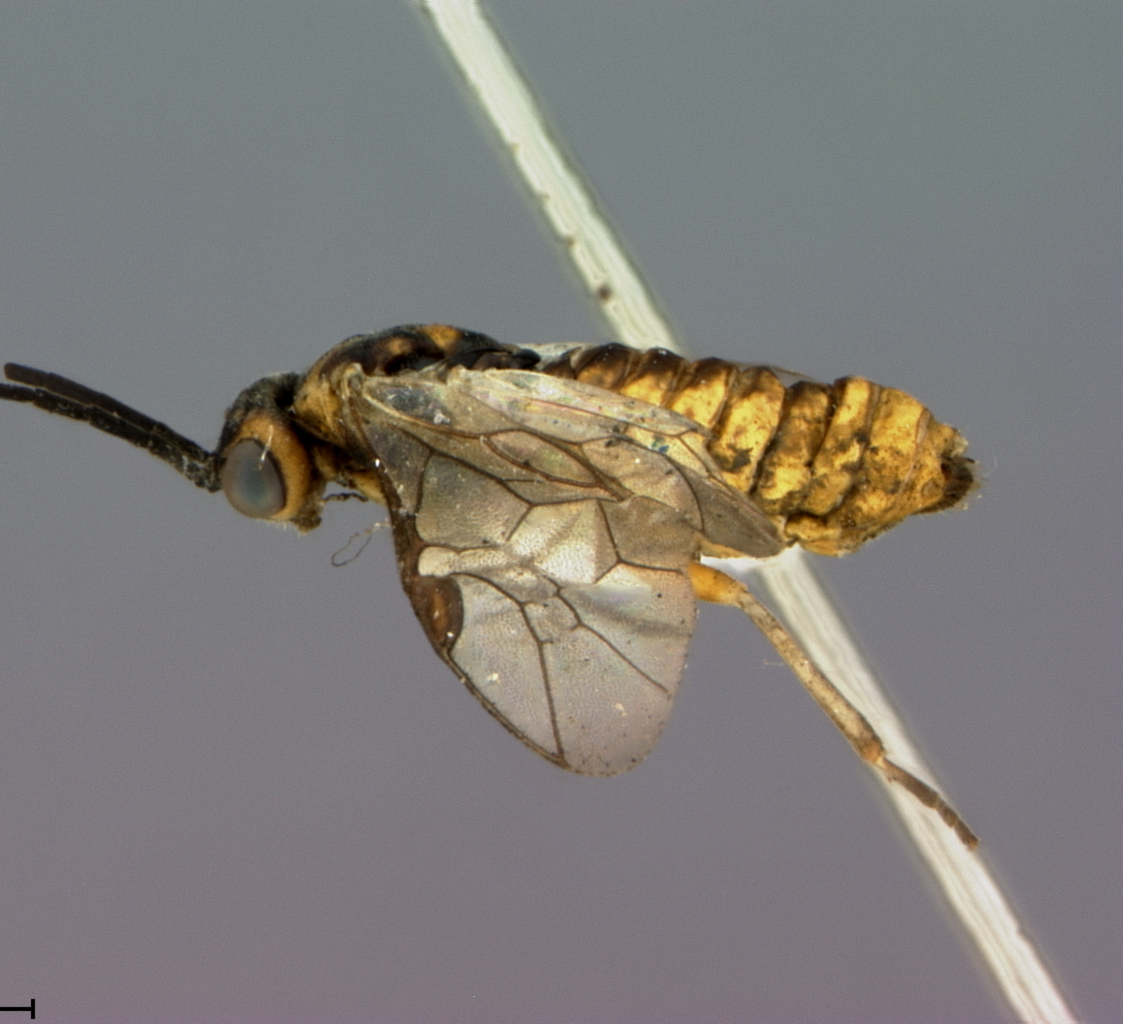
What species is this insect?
Pontania lucidae
